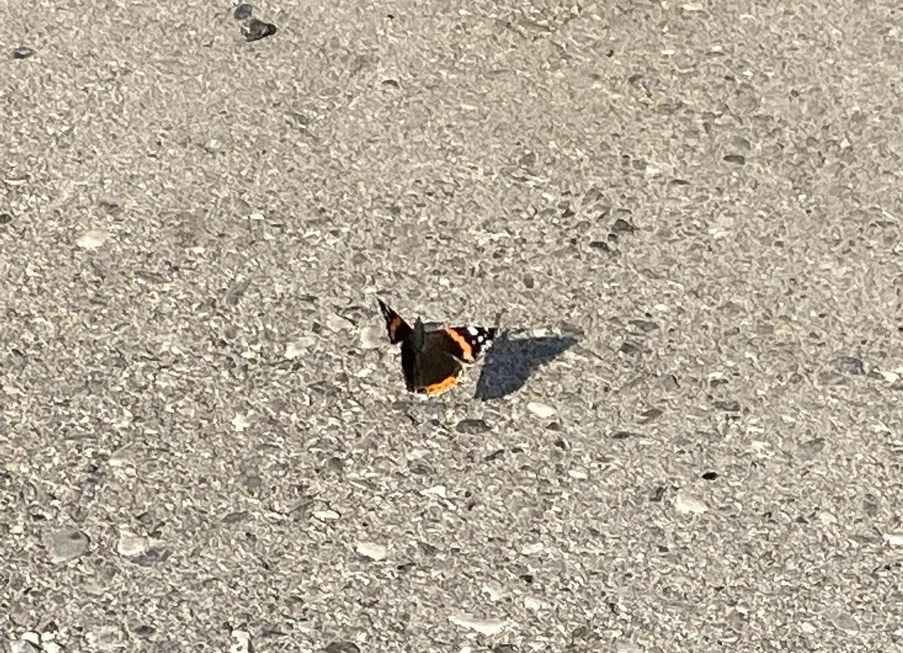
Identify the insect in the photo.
Vanessa atalanta
